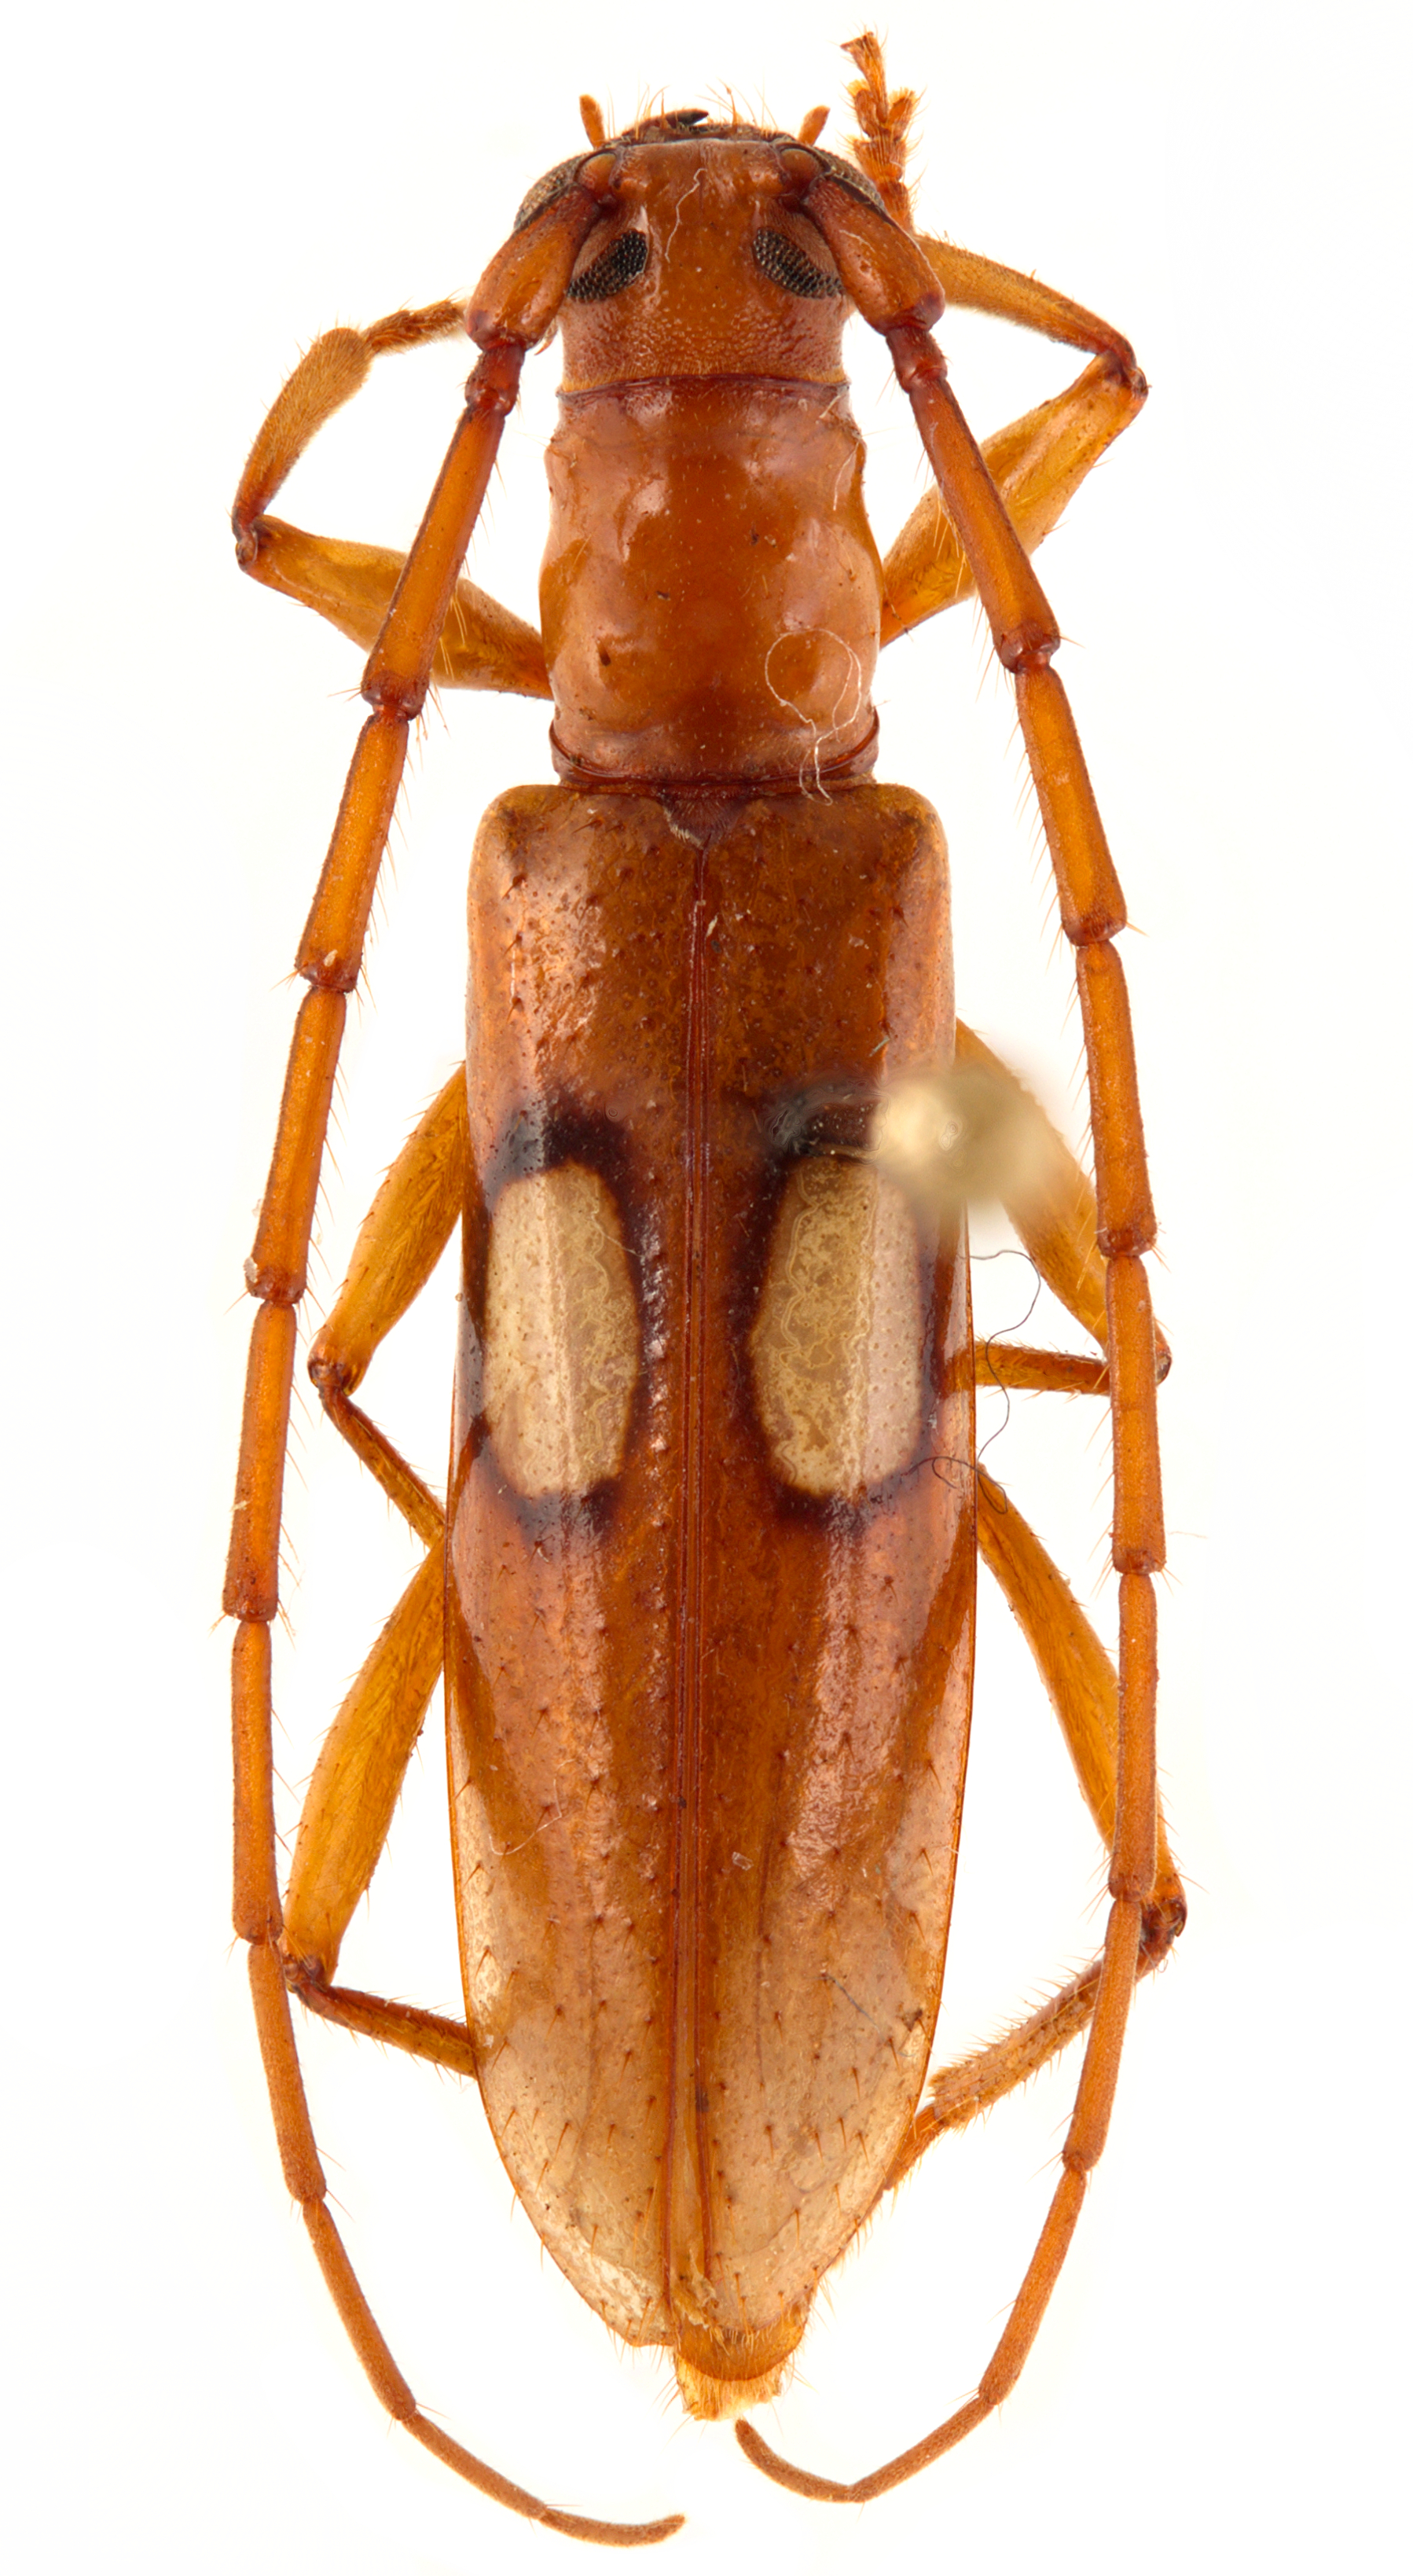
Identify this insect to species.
Diasporidion duplicatum
